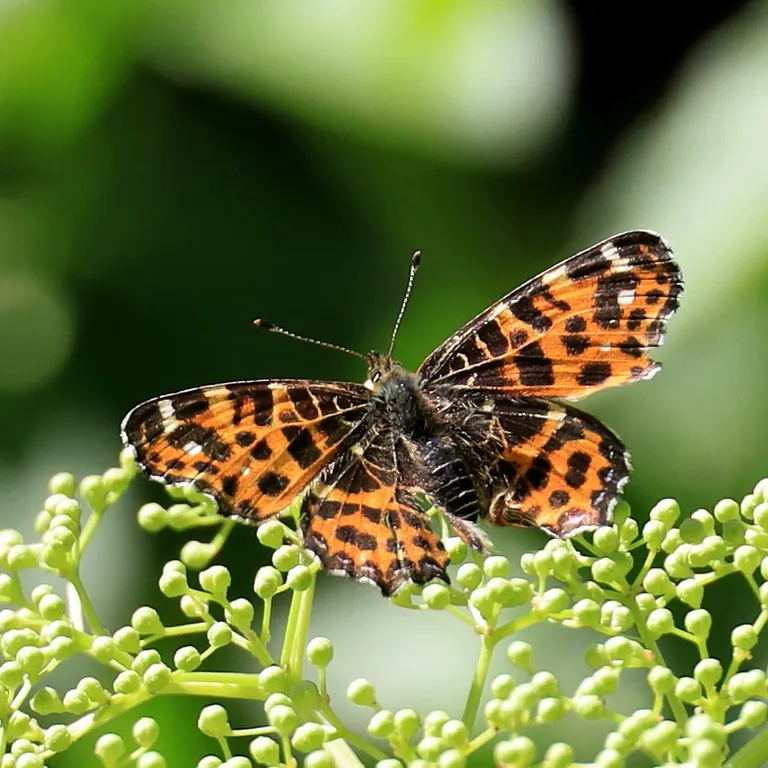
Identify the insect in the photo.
Araschnia levana
